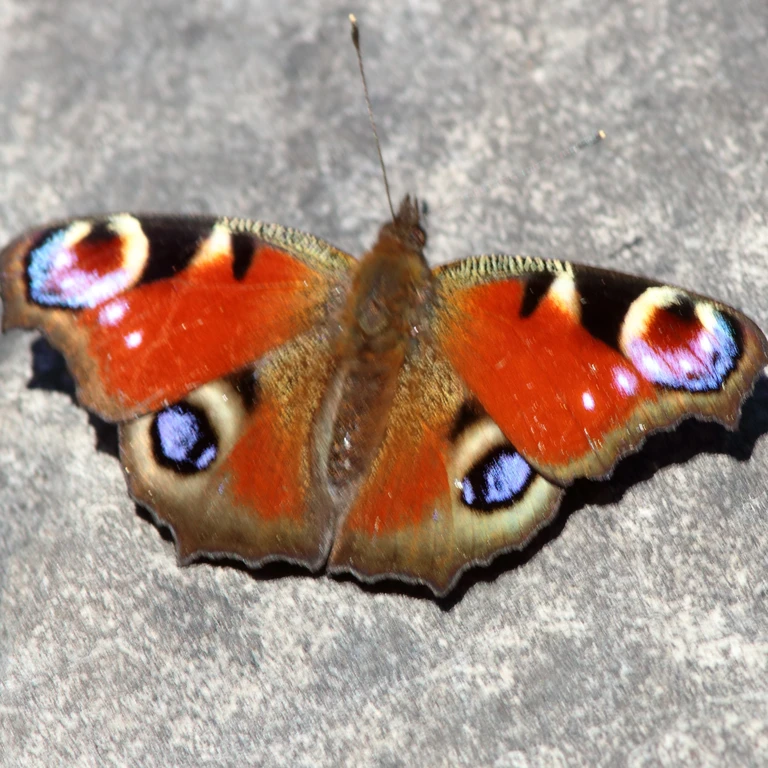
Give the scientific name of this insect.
Aglais io
